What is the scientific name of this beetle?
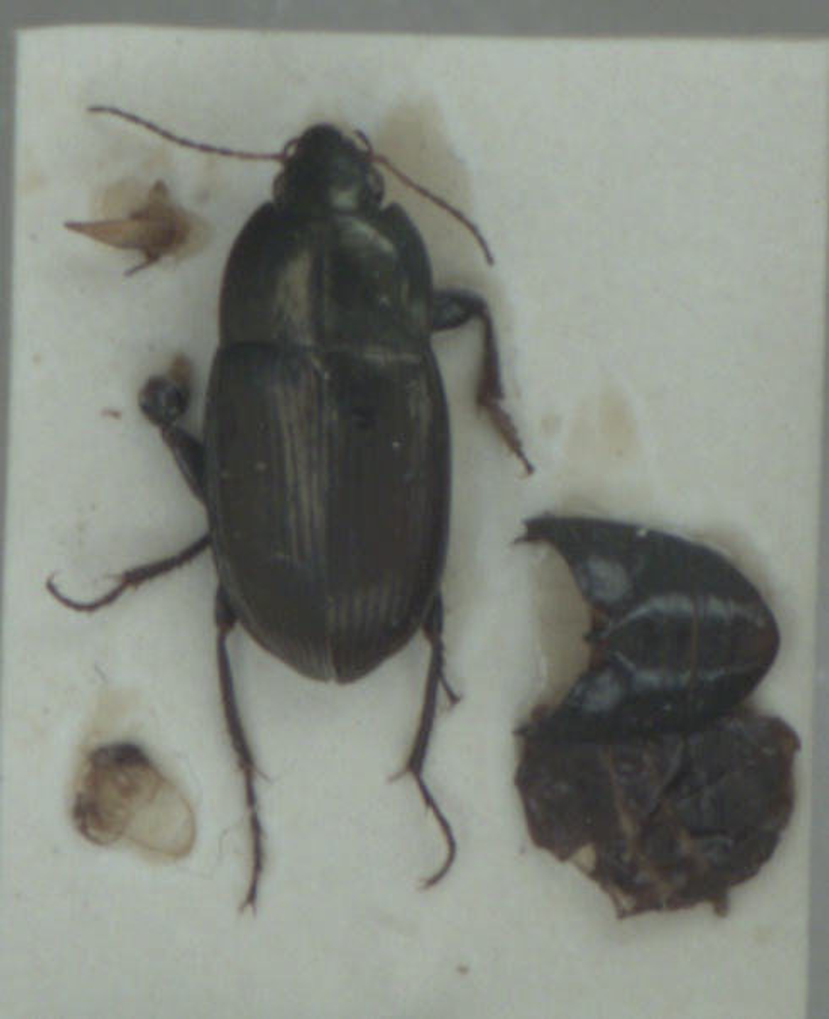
Amara similata
